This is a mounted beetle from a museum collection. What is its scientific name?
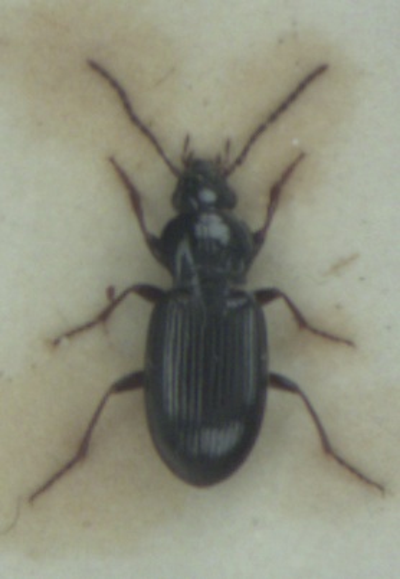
Pterostichus strenuus
